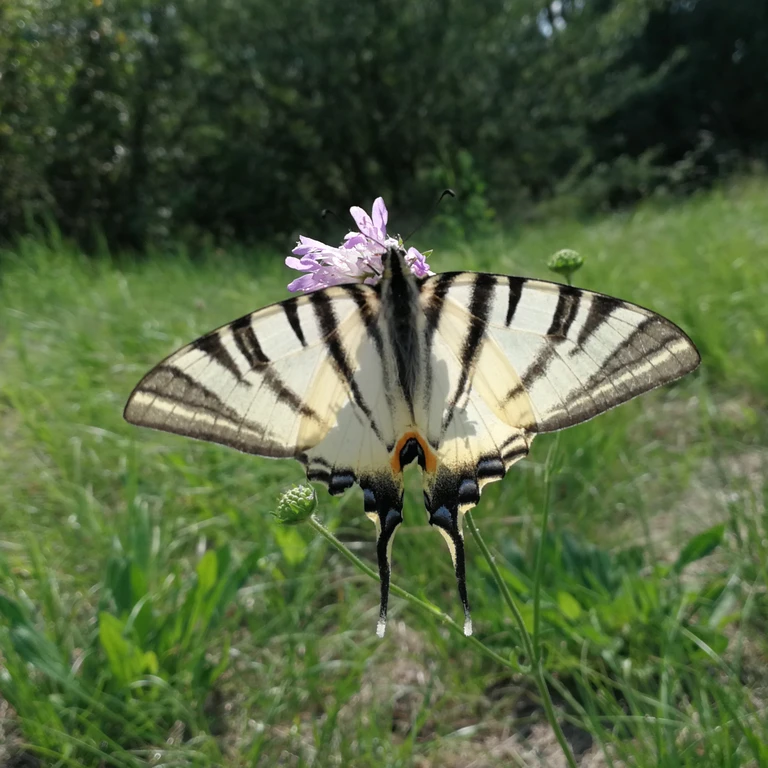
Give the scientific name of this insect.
Iphiclides podalirius
